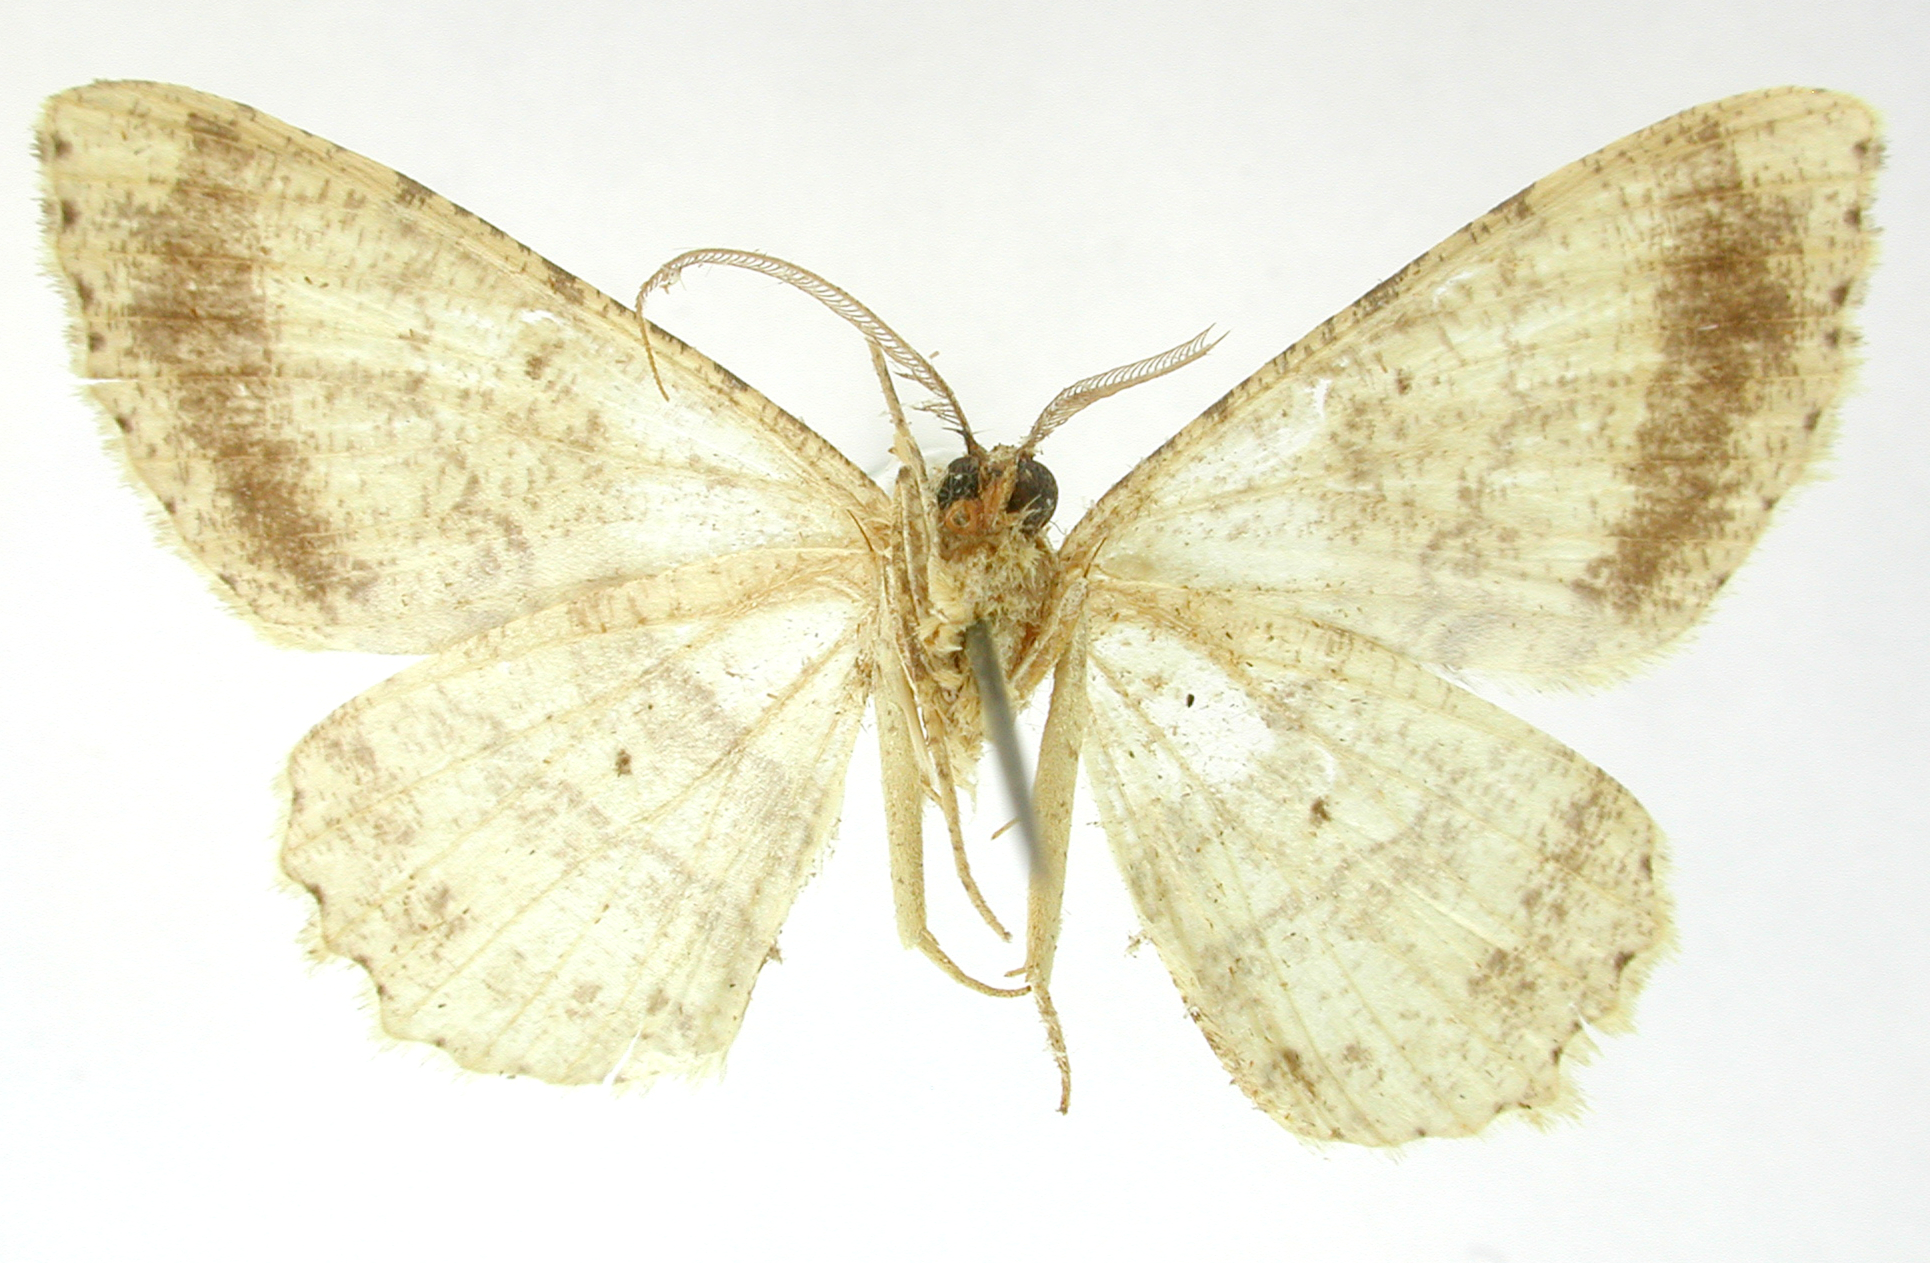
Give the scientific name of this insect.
Melanolophia conara
